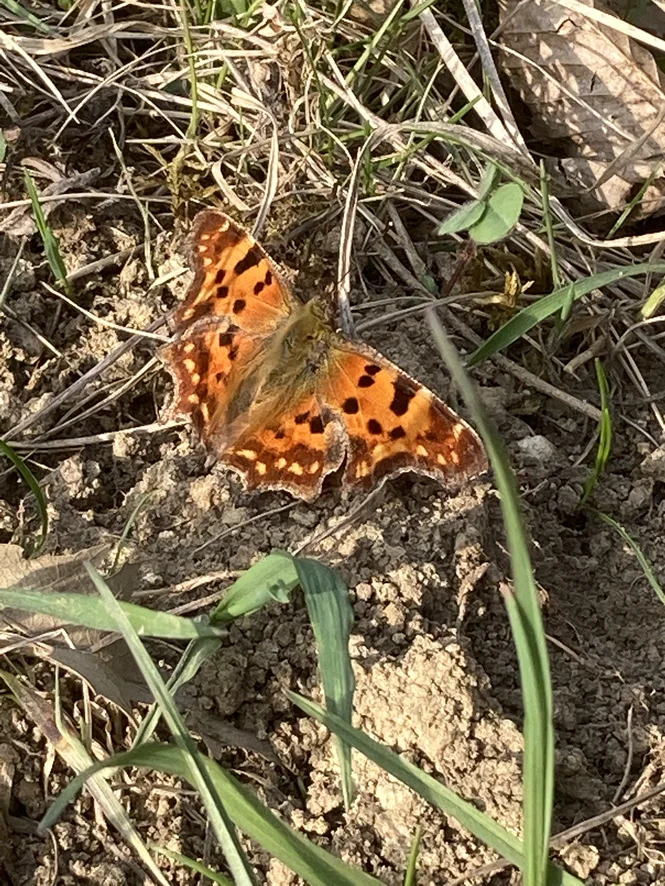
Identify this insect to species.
Polygonia c-album
